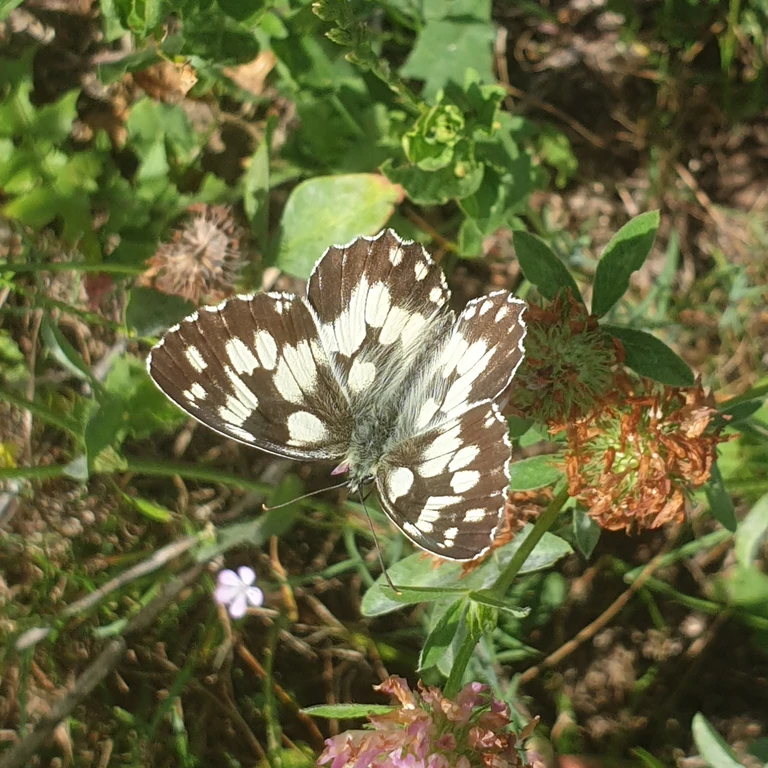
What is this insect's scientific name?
Melanargia galathea
